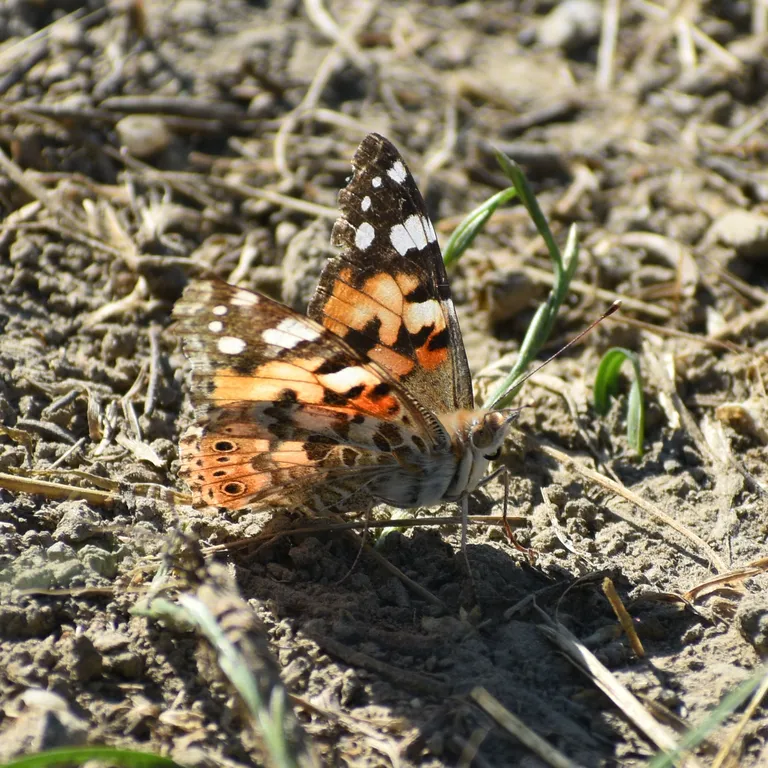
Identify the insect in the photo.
Vanessa cardui
